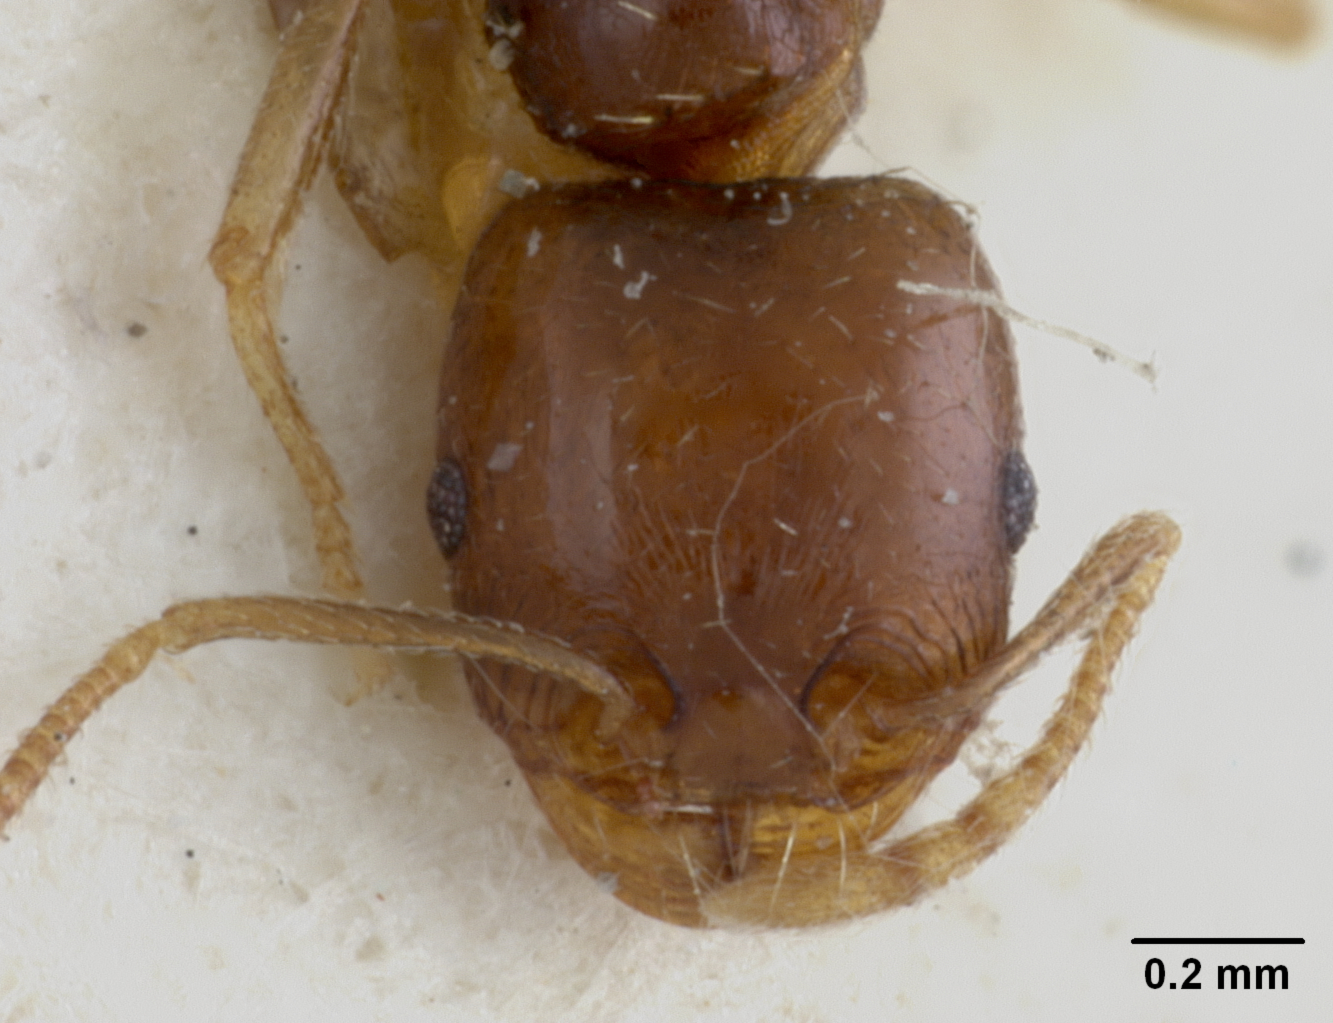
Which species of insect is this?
Tetramorium signatum
